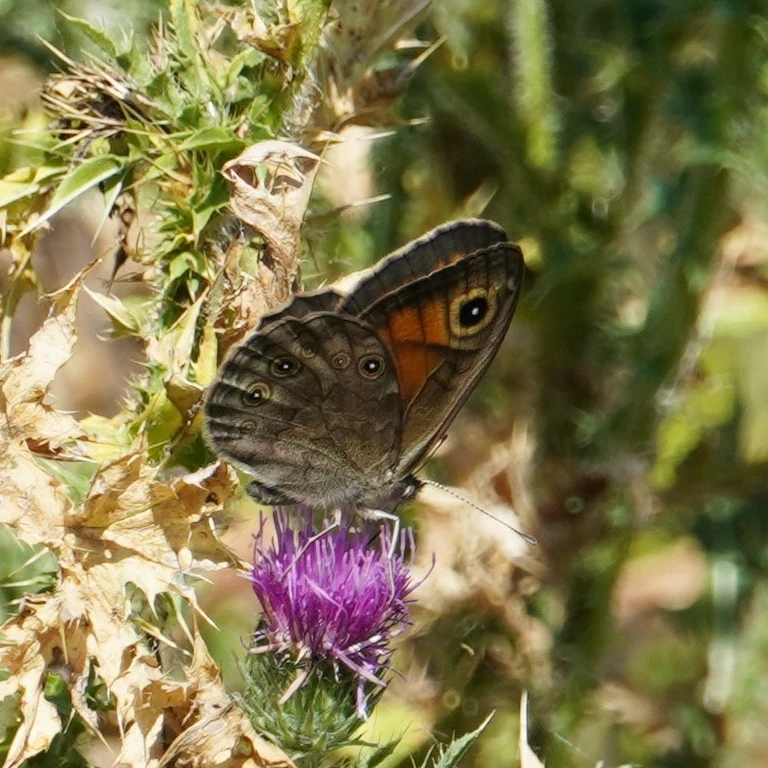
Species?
Lasiommata maera (also Pararge maera)
